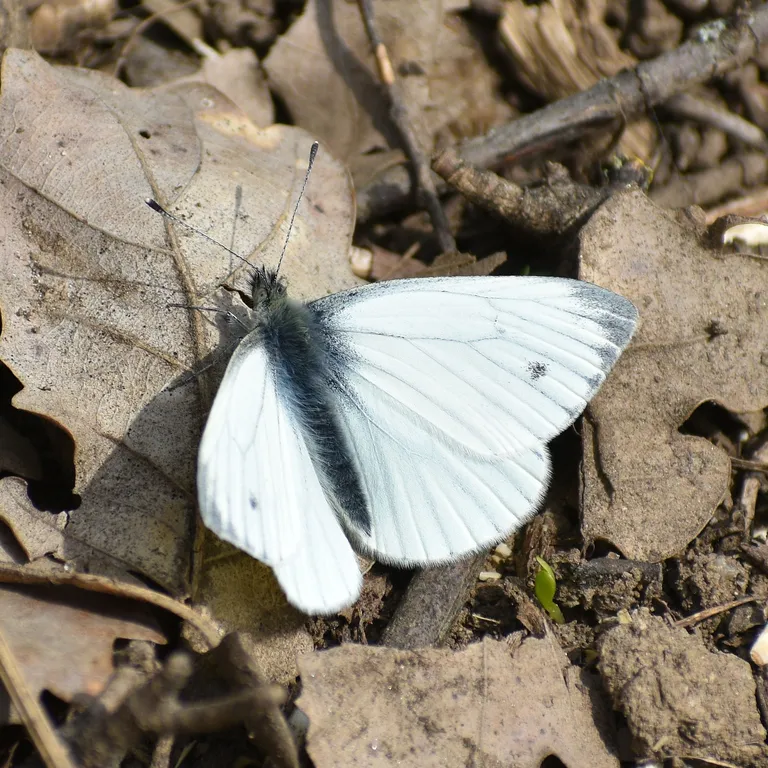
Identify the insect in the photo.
Pieris napi
